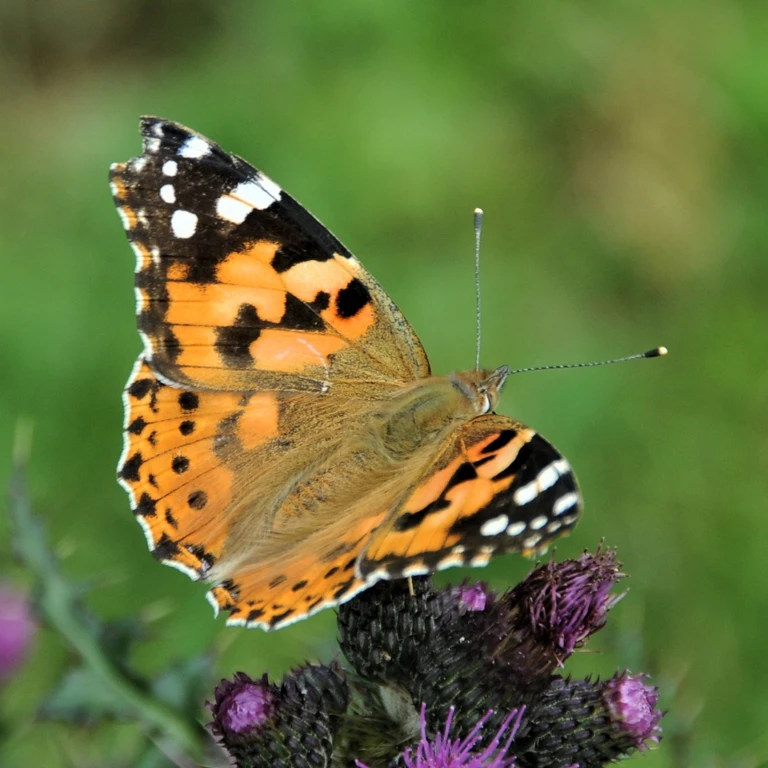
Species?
Vanessa cardui
